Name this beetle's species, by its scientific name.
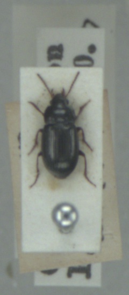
Amara infima
